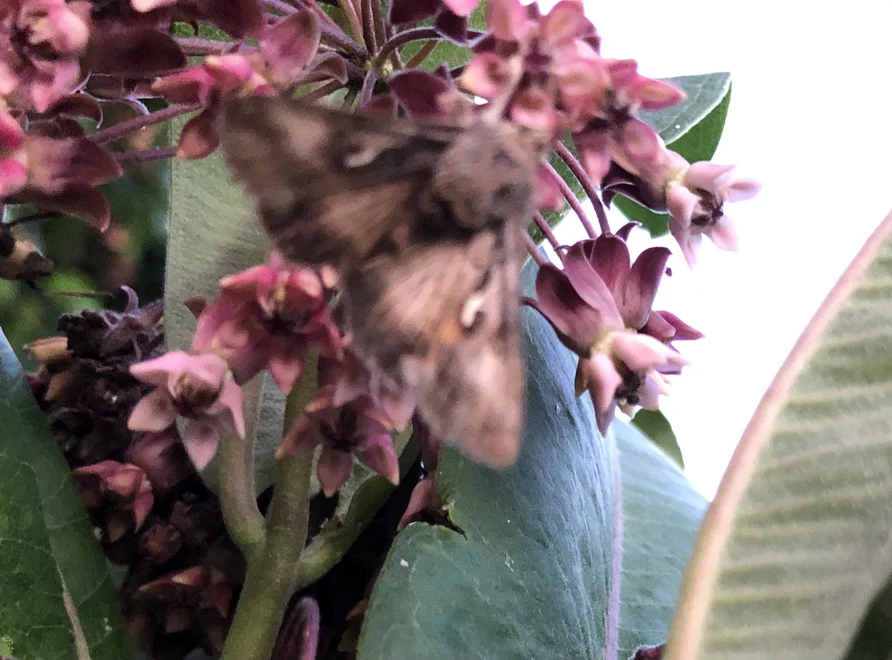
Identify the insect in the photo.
Autographa gamma
